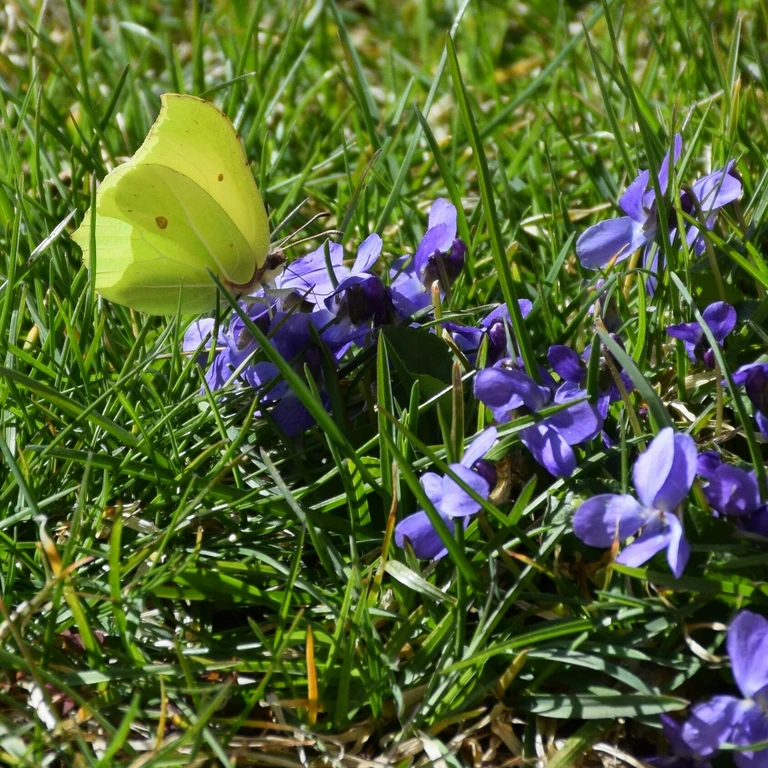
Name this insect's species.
Gonepteryx rhamni
